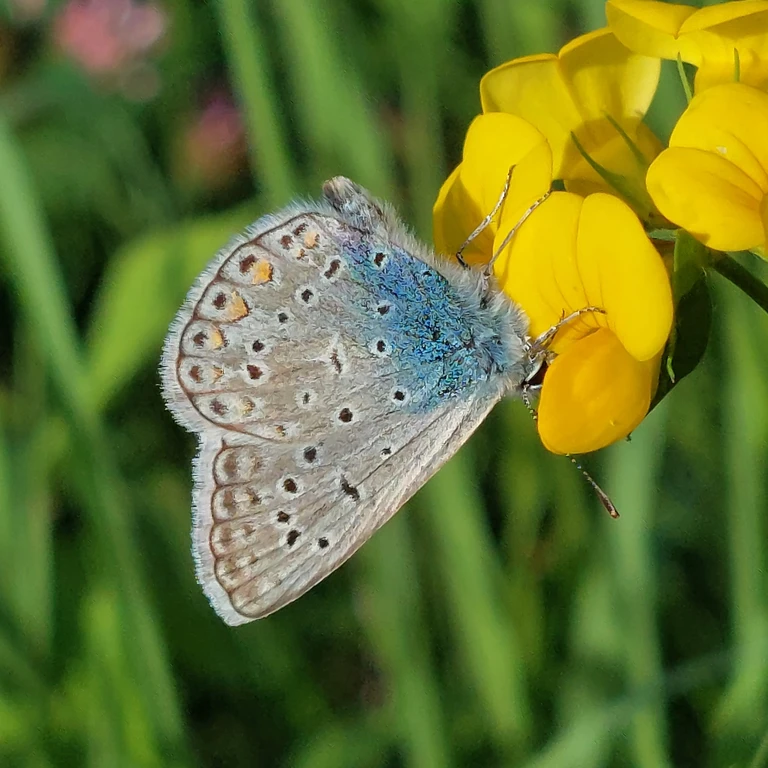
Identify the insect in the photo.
Polyommatus icarus
